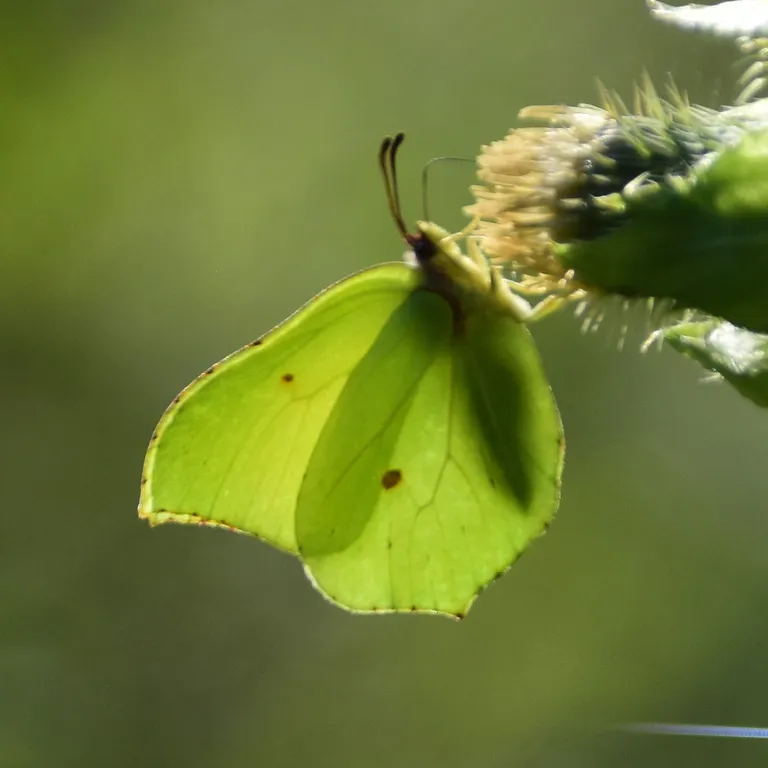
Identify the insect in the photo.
Gonepteryx rhamni
